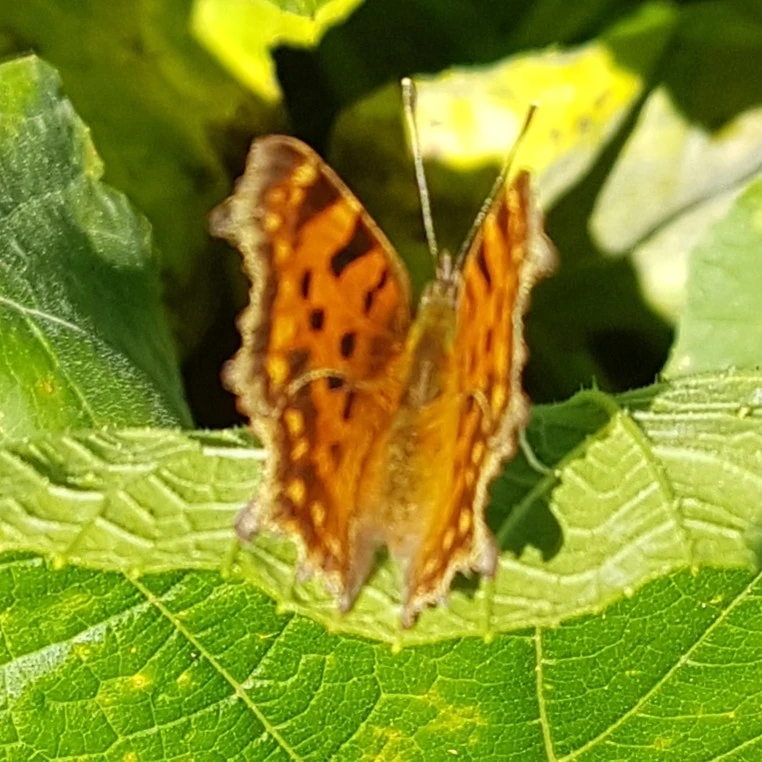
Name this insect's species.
Polygonia c-album
